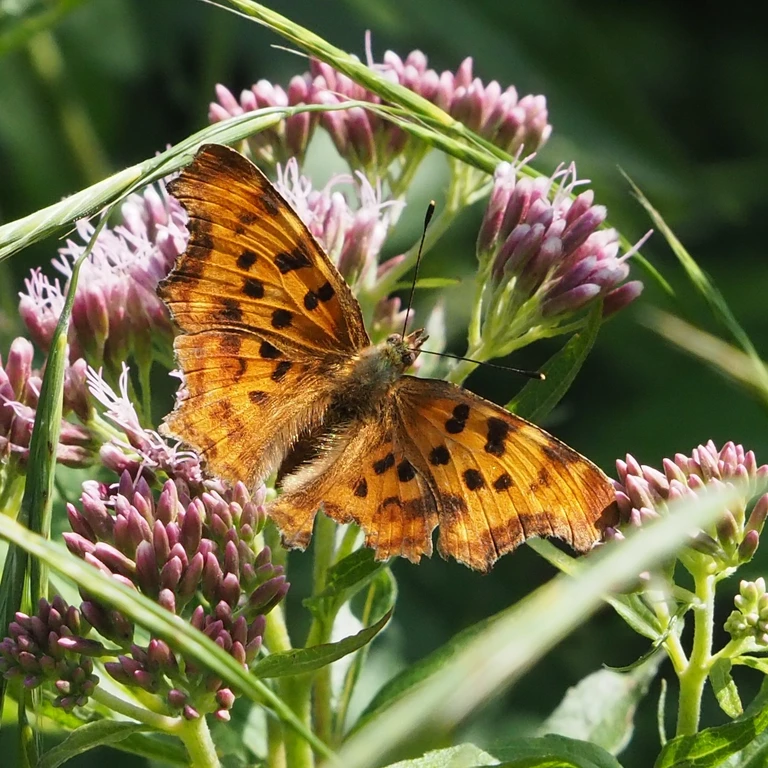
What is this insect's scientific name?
Polygonia c-album
